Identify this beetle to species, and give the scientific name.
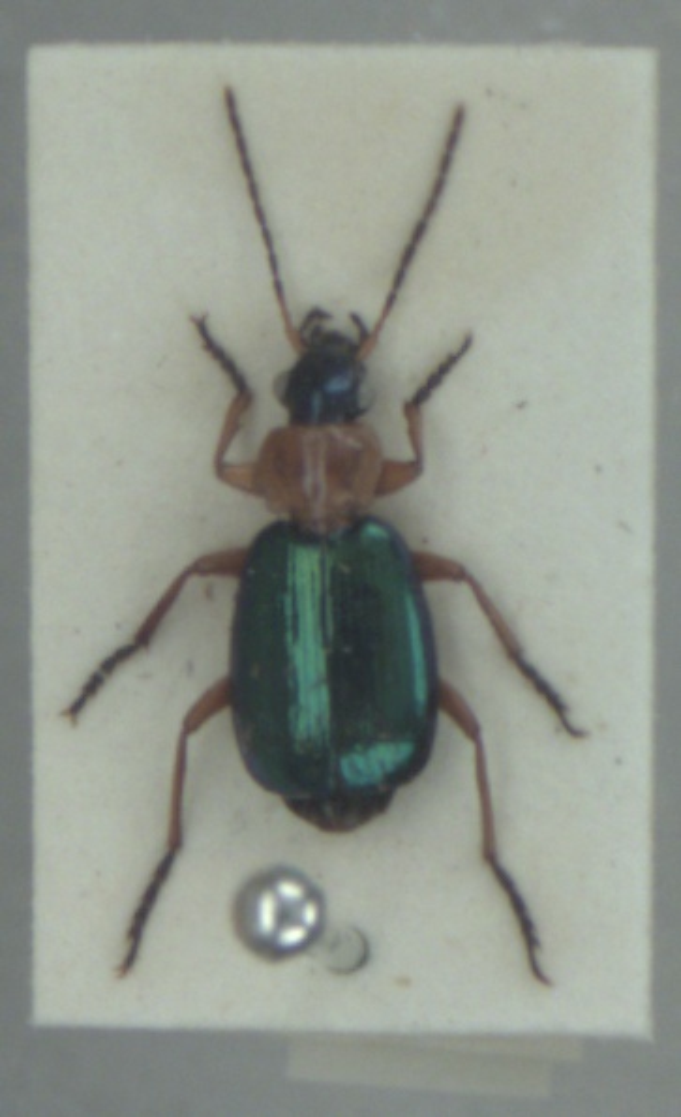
Lebia chlorocephala
